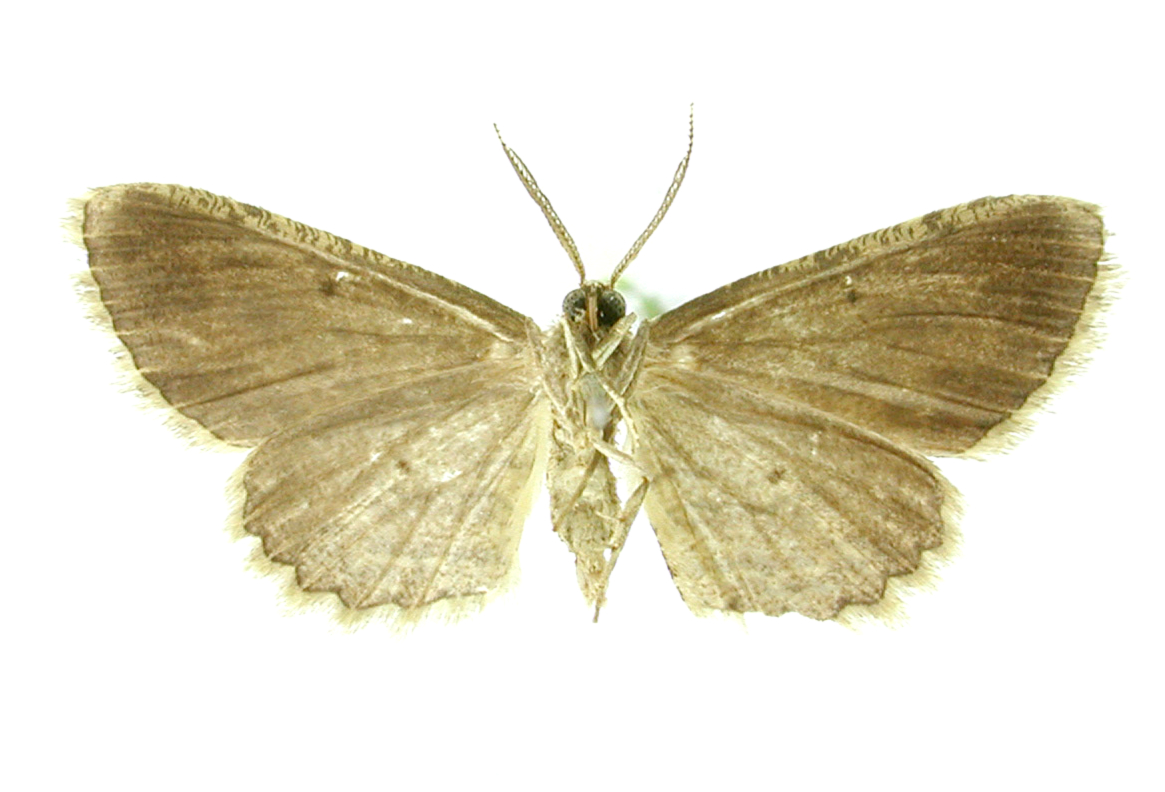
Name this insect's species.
Boarmia delgada
